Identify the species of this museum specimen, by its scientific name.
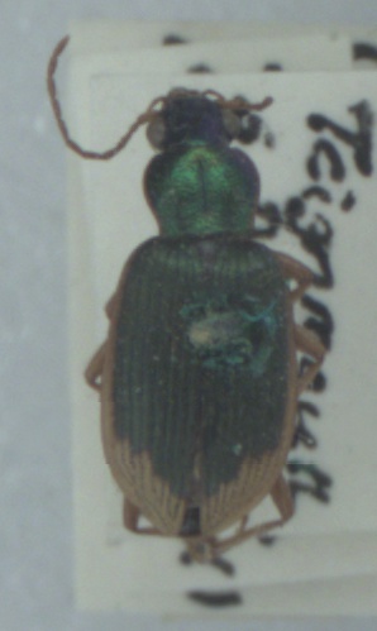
Chlaenius vestitus
